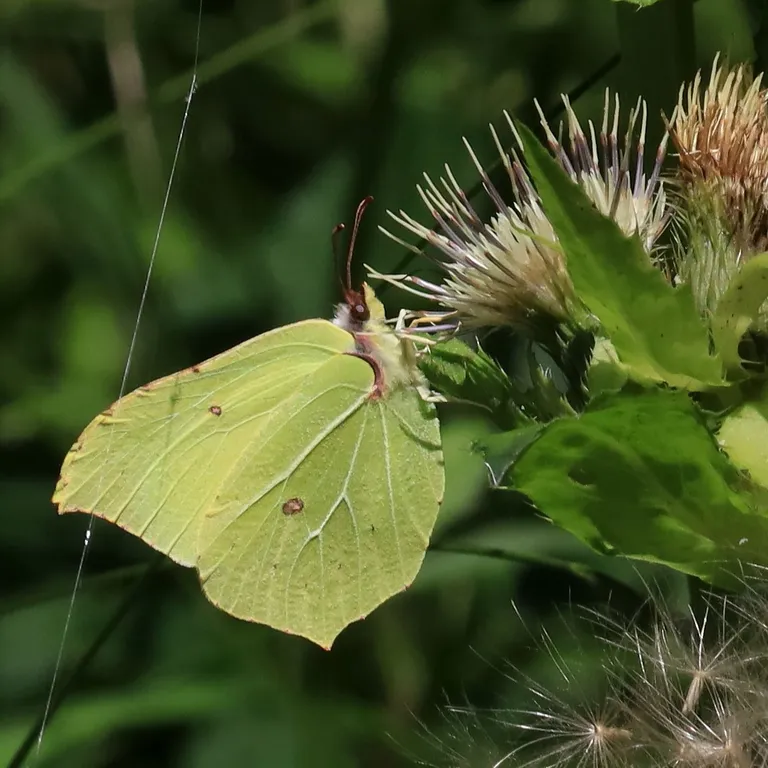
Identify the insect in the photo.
Gonepteryx rhamni
